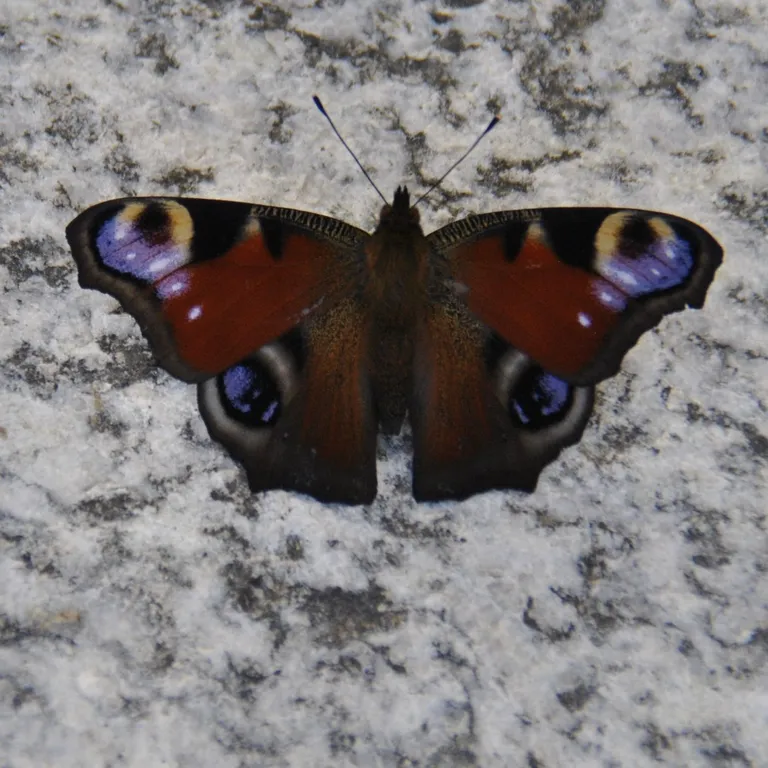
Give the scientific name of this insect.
Aglais io
